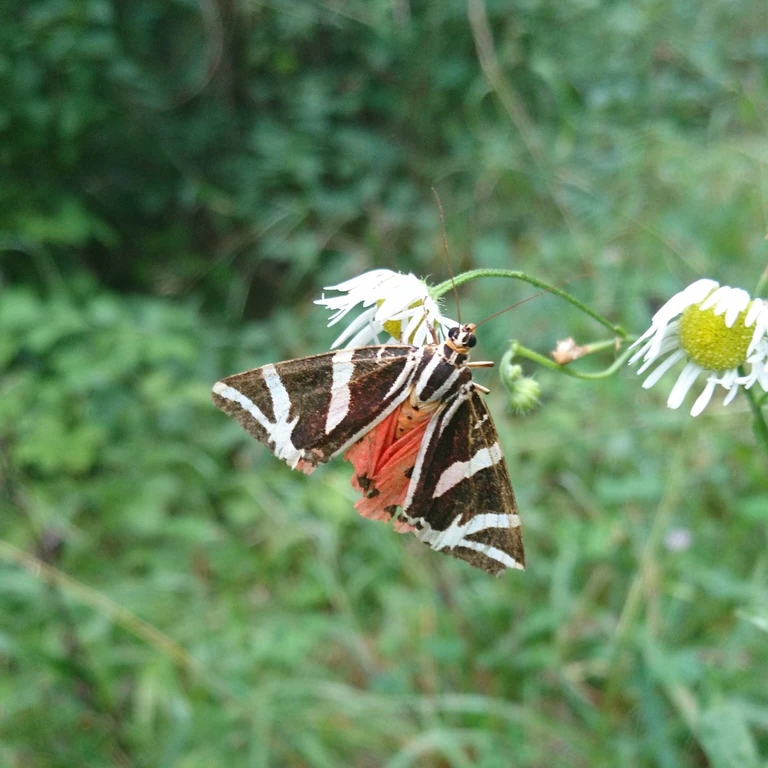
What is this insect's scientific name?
Euplagia quadripunctaria
